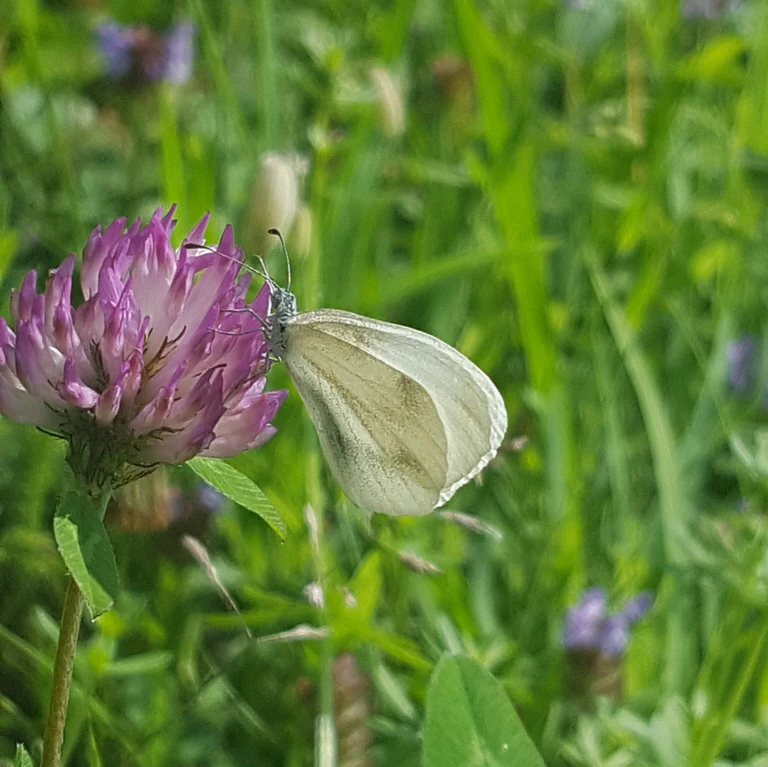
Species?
Leptidea sinapis/juvernica
